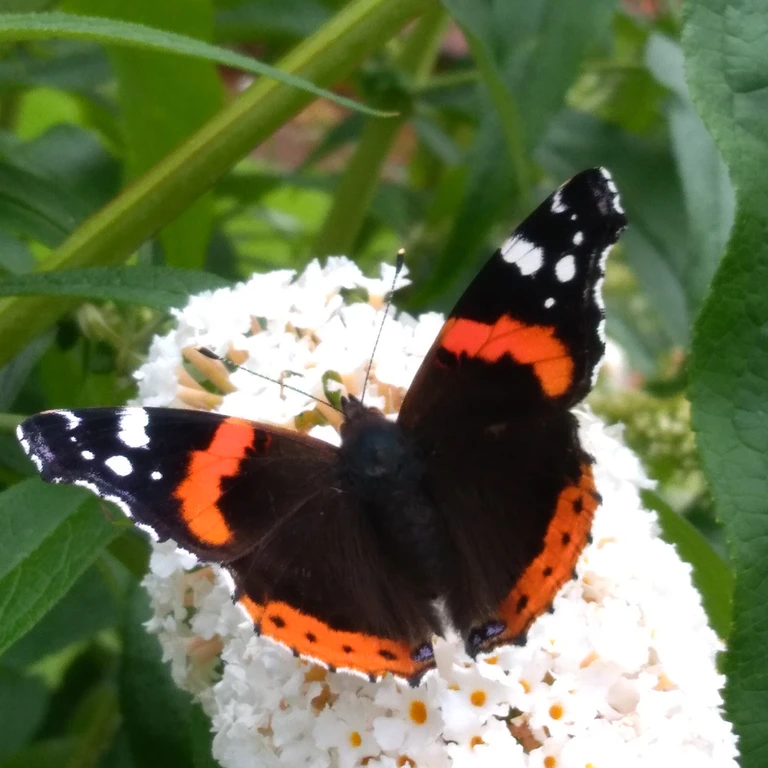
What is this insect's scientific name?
Vanessa atalanta
